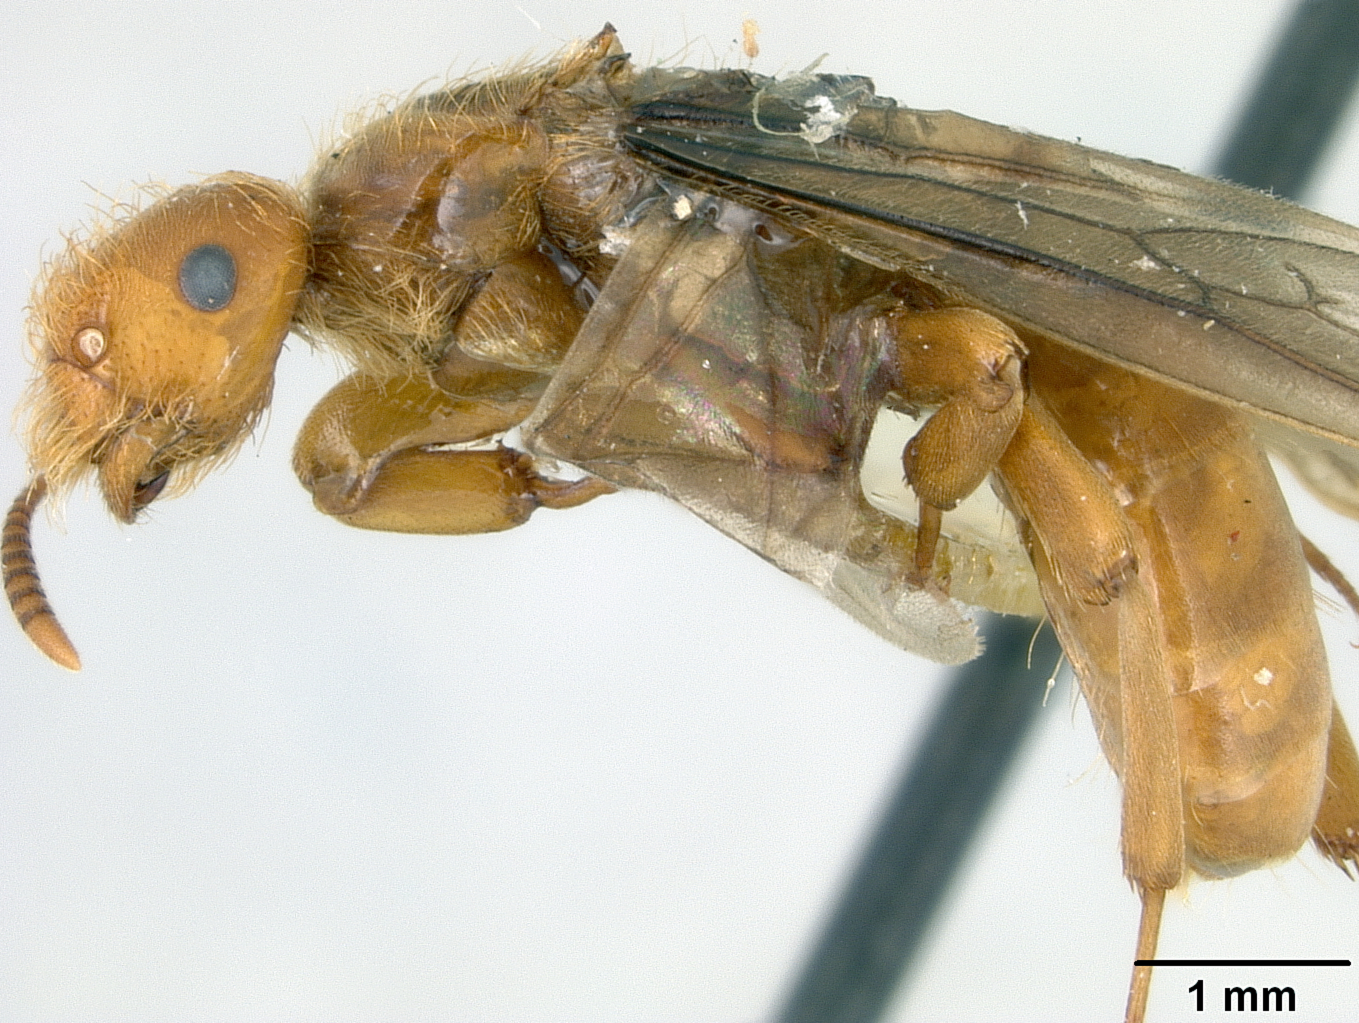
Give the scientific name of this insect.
Lasius pogonogynus
